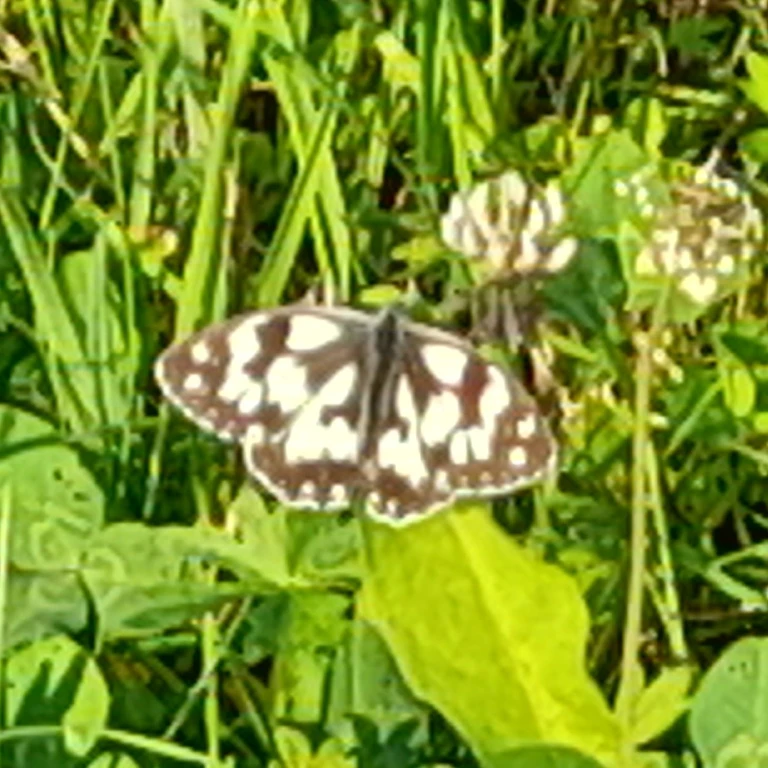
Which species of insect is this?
Melanargia galathea
